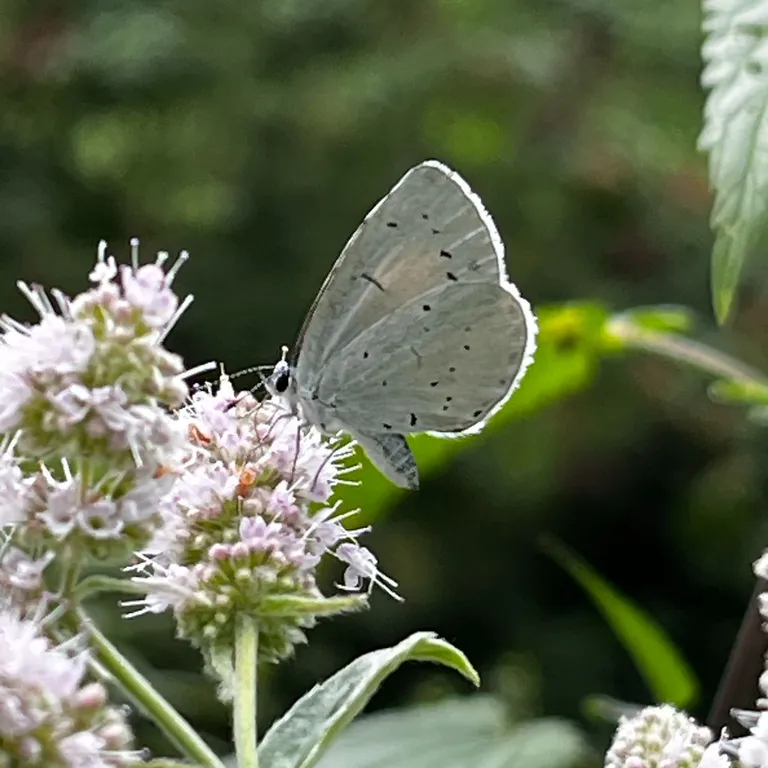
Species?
Celastrina argiolus
